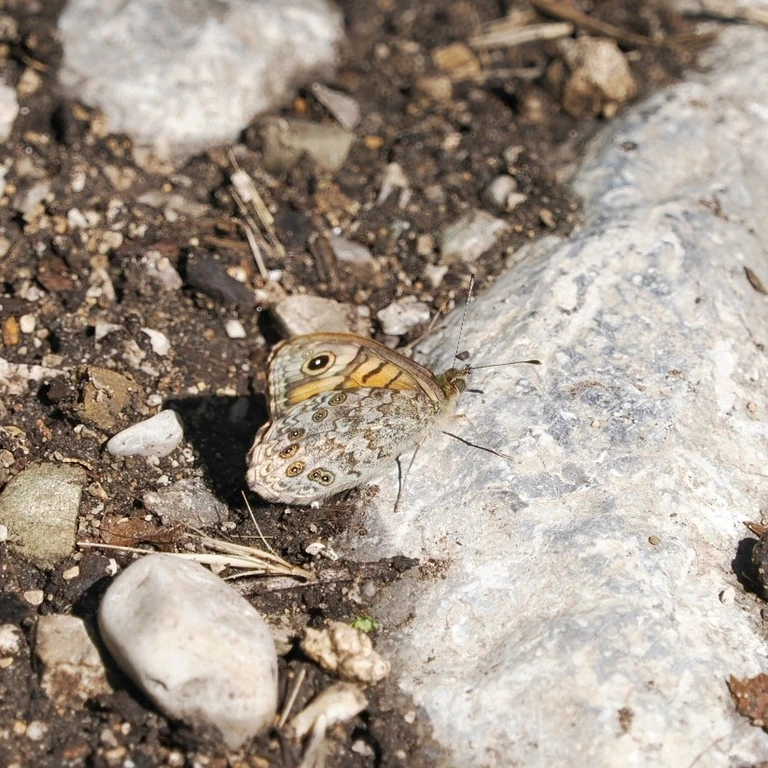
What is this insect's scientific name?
Lasiommata megera (also Pararge megera)
